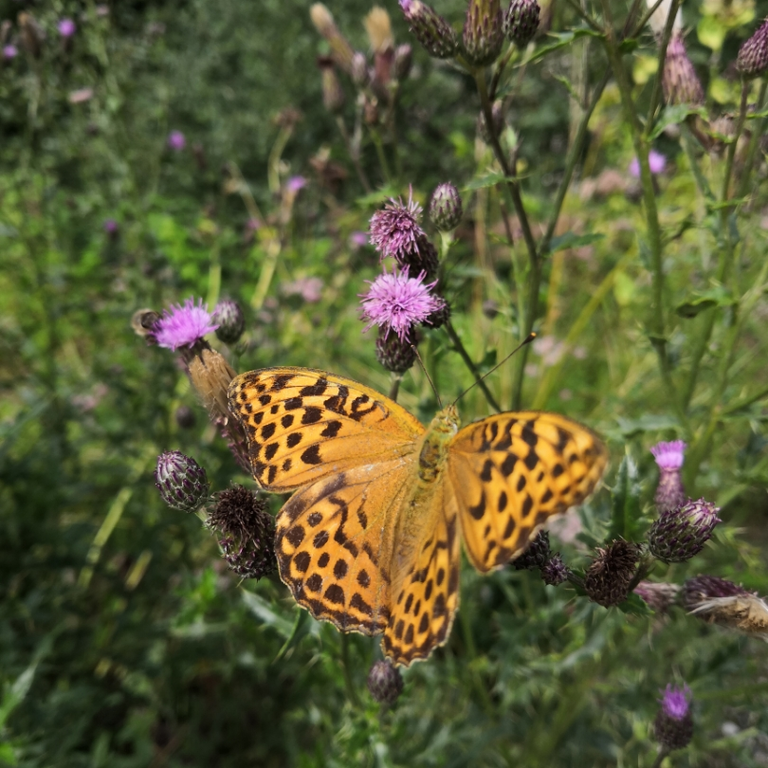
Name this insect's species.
Argynnis paphia
